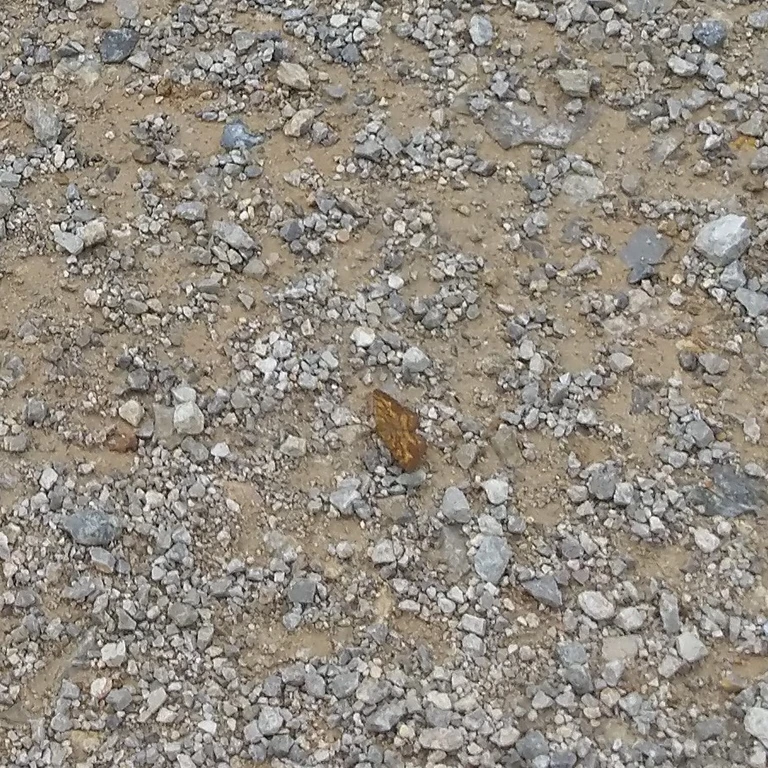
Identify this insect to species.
Ematurga atomaria
